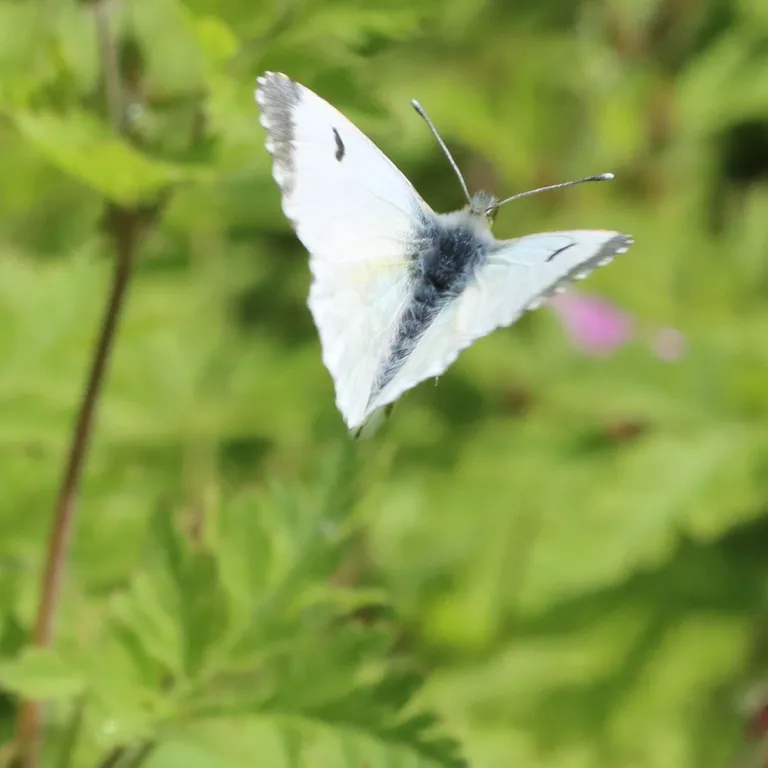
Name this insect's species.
Anthocharis cardamines
